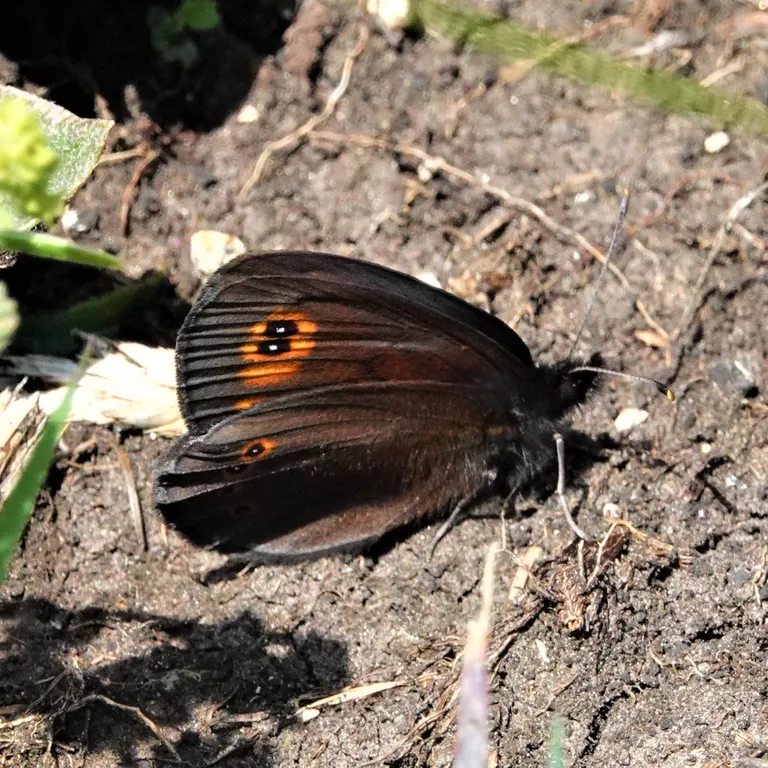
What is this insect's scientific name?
Erebia medusa
